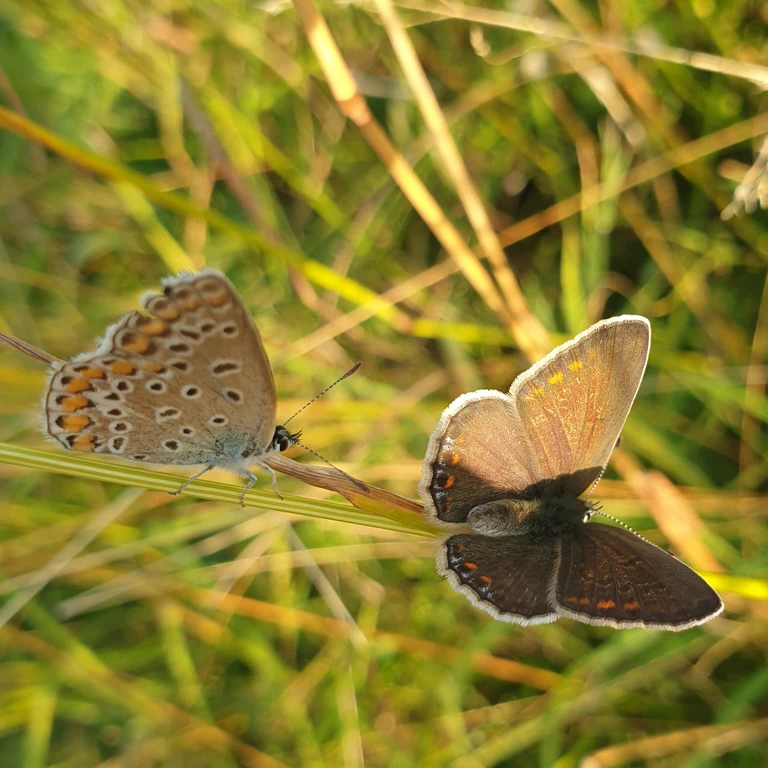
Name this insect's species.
Polyommatus icarus
